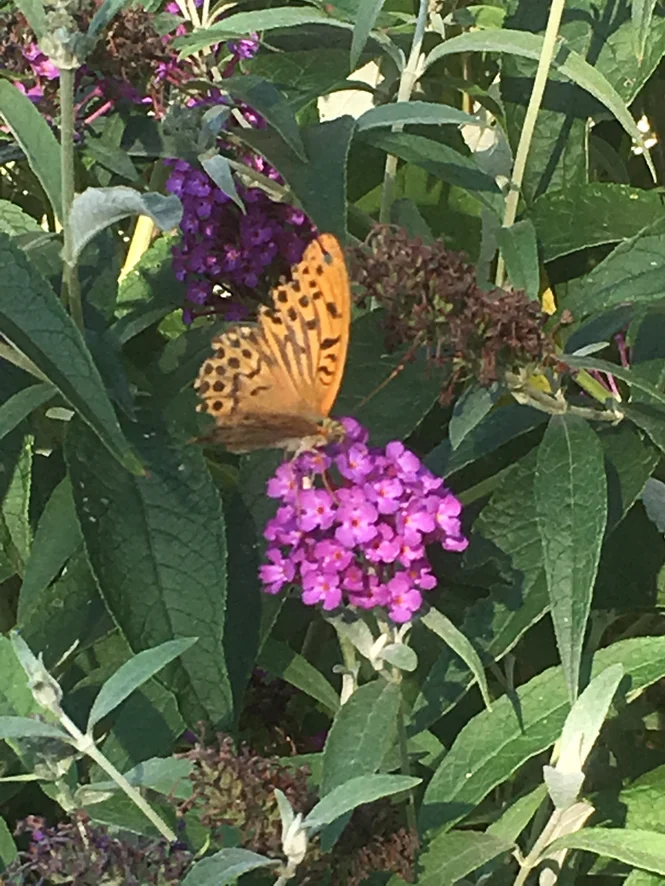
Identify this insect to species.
Argynnis paphia
